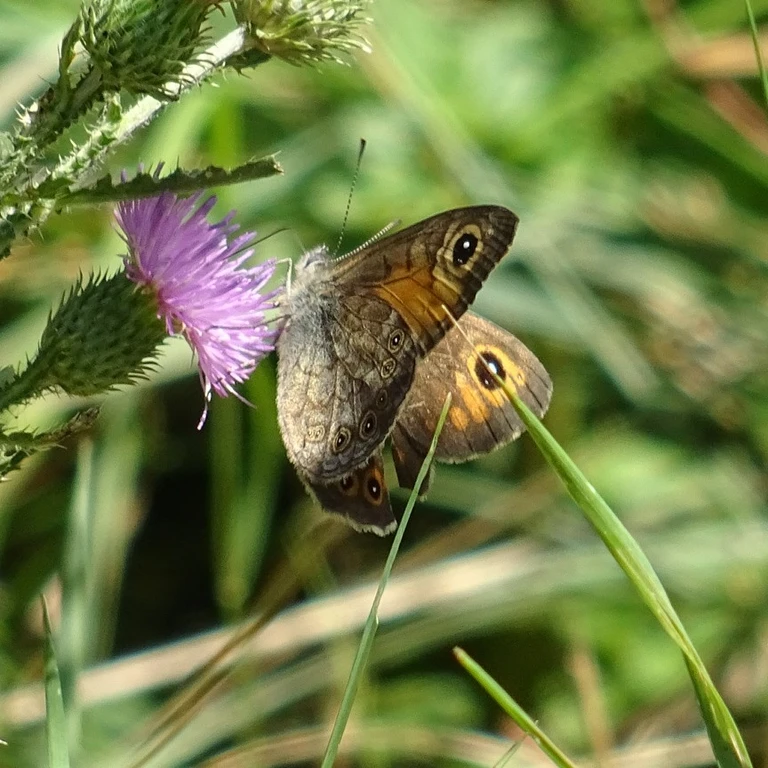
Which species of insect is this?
Lasiommata maera (also Pararge maera)
